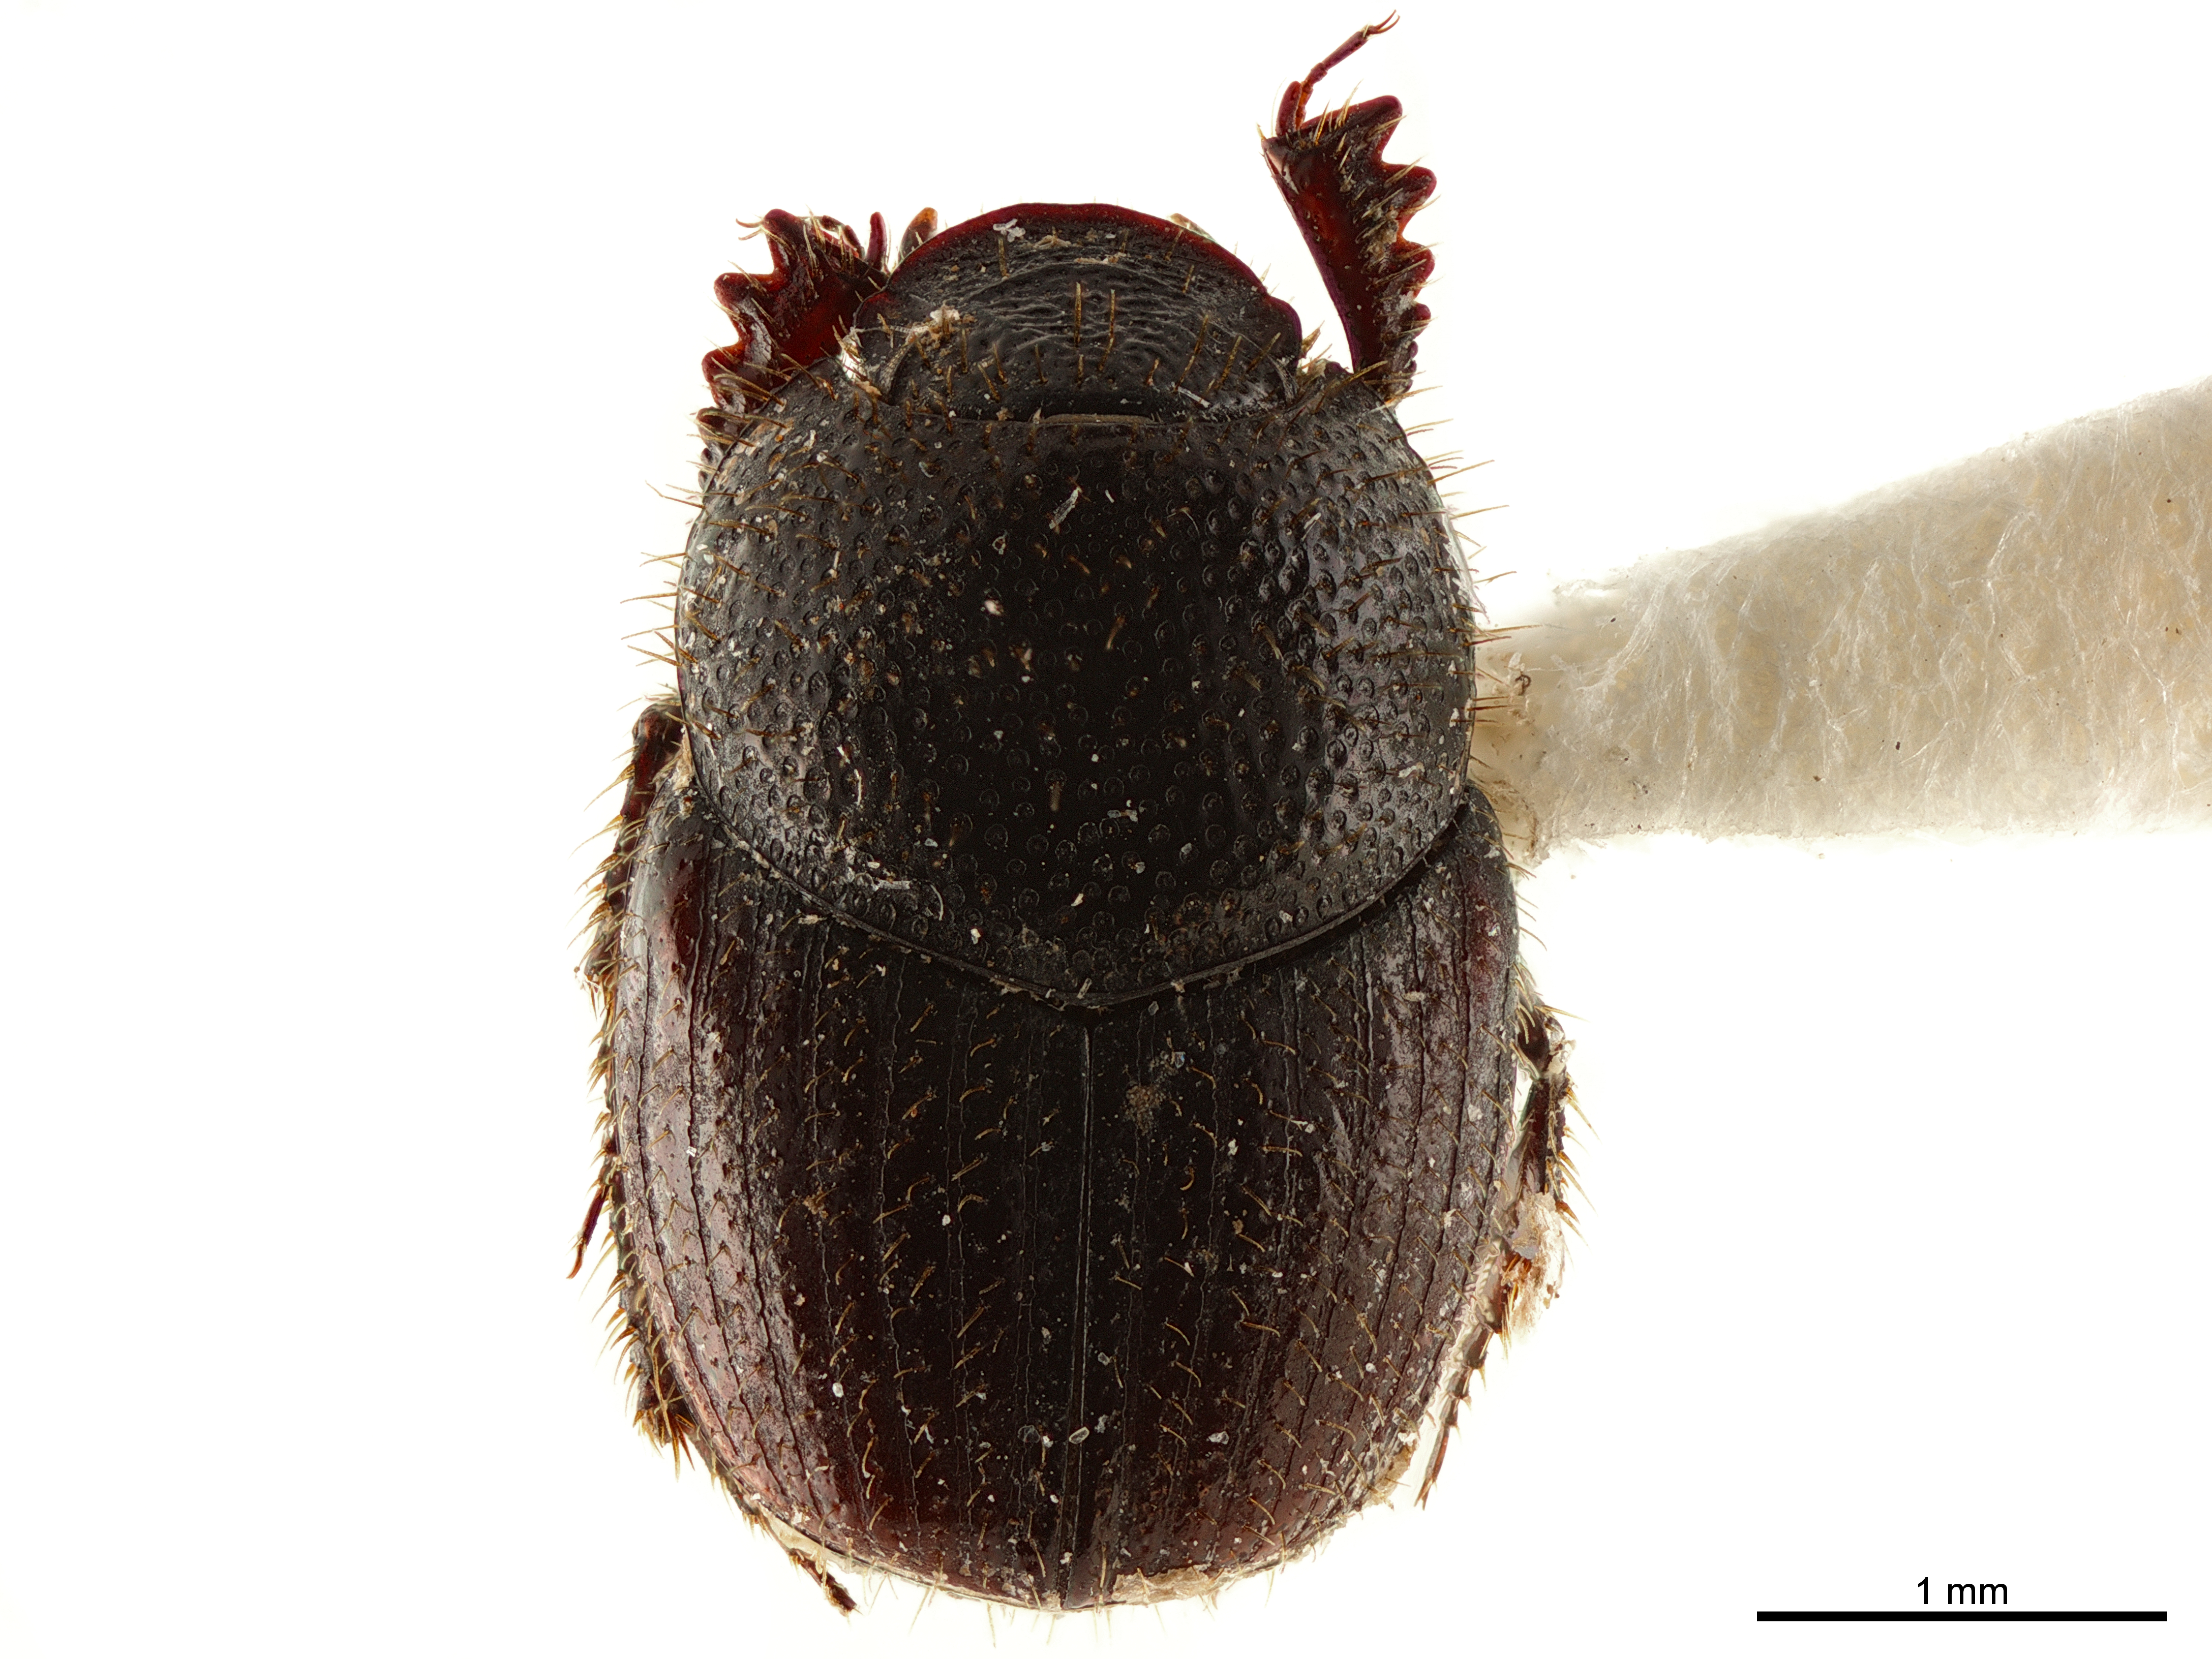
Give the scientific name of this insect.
Caccobius obtusus
